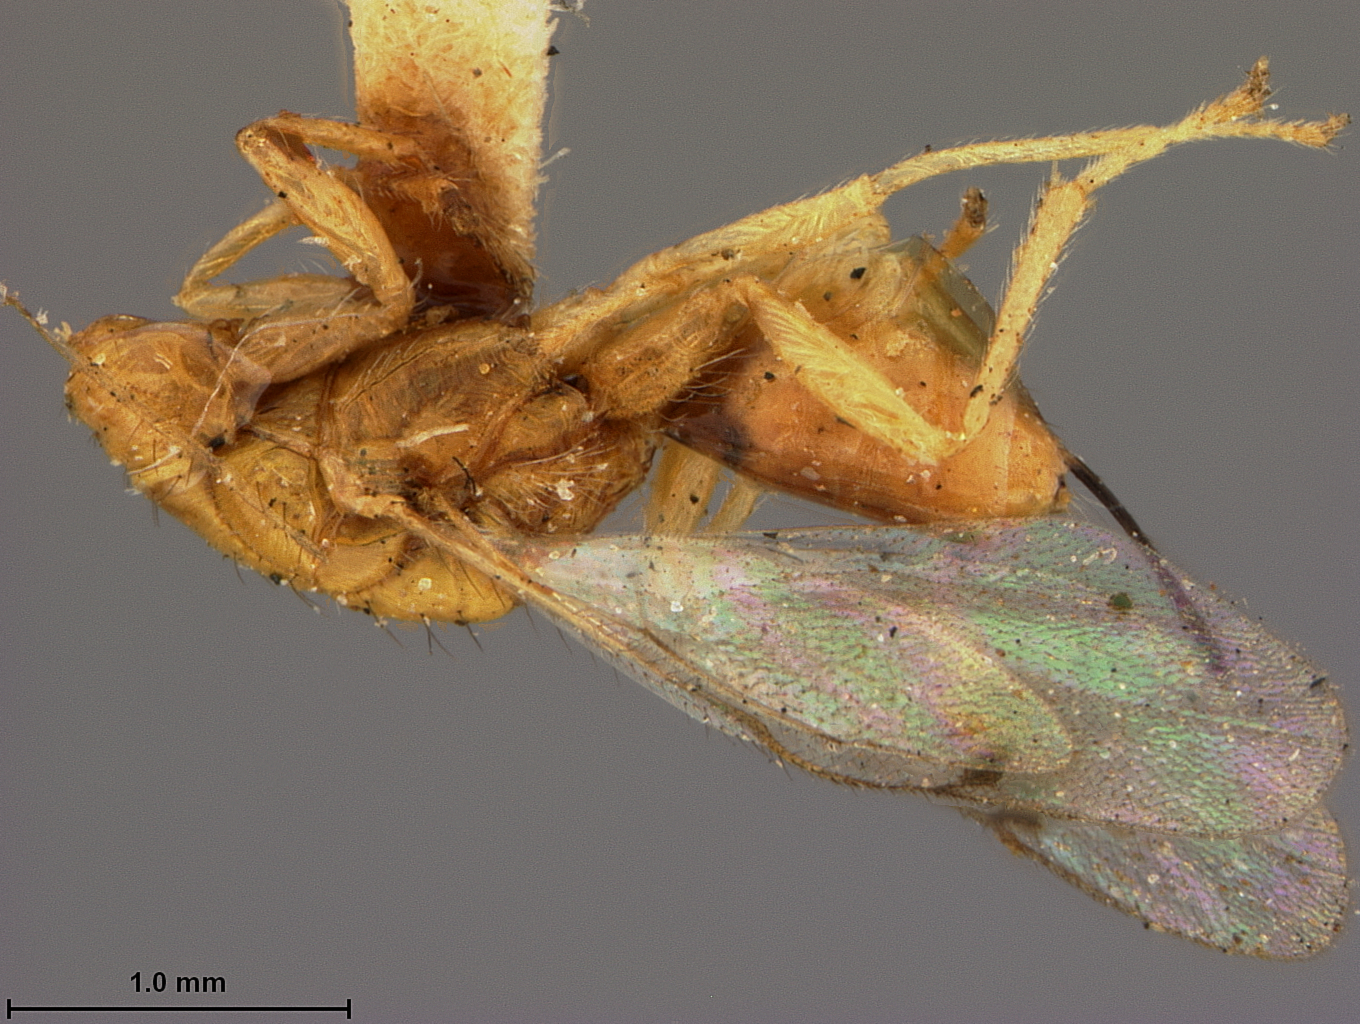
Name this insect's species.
Megastigmus japonicus
